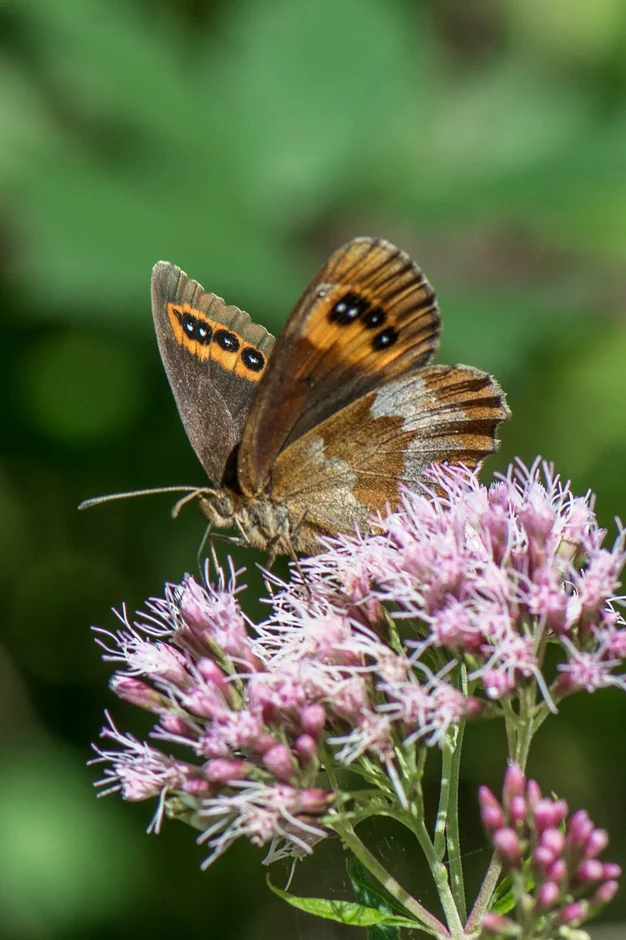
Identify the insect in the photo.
Erebia aethiops
